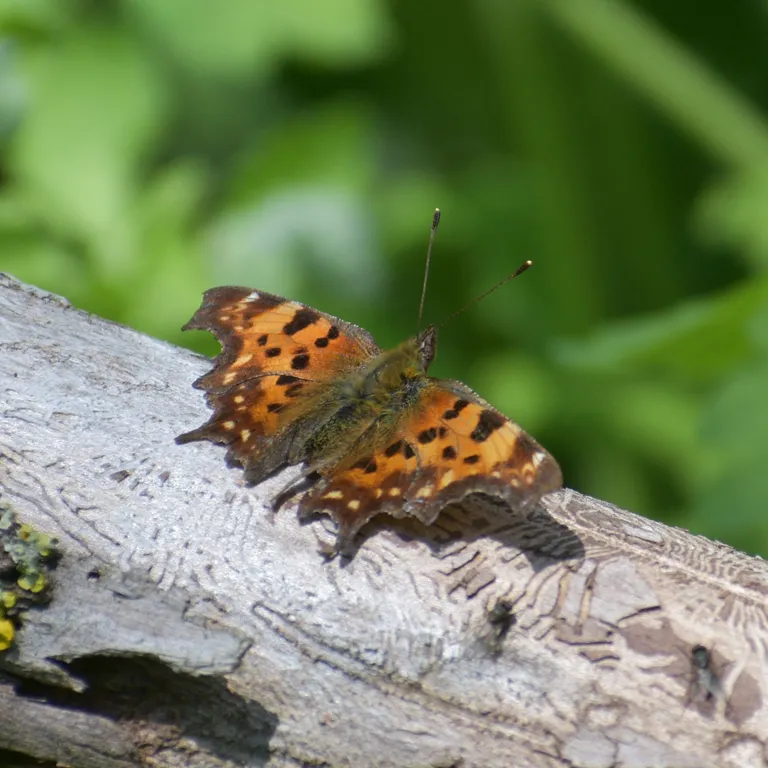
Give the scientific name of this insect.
Polygonia c-album
